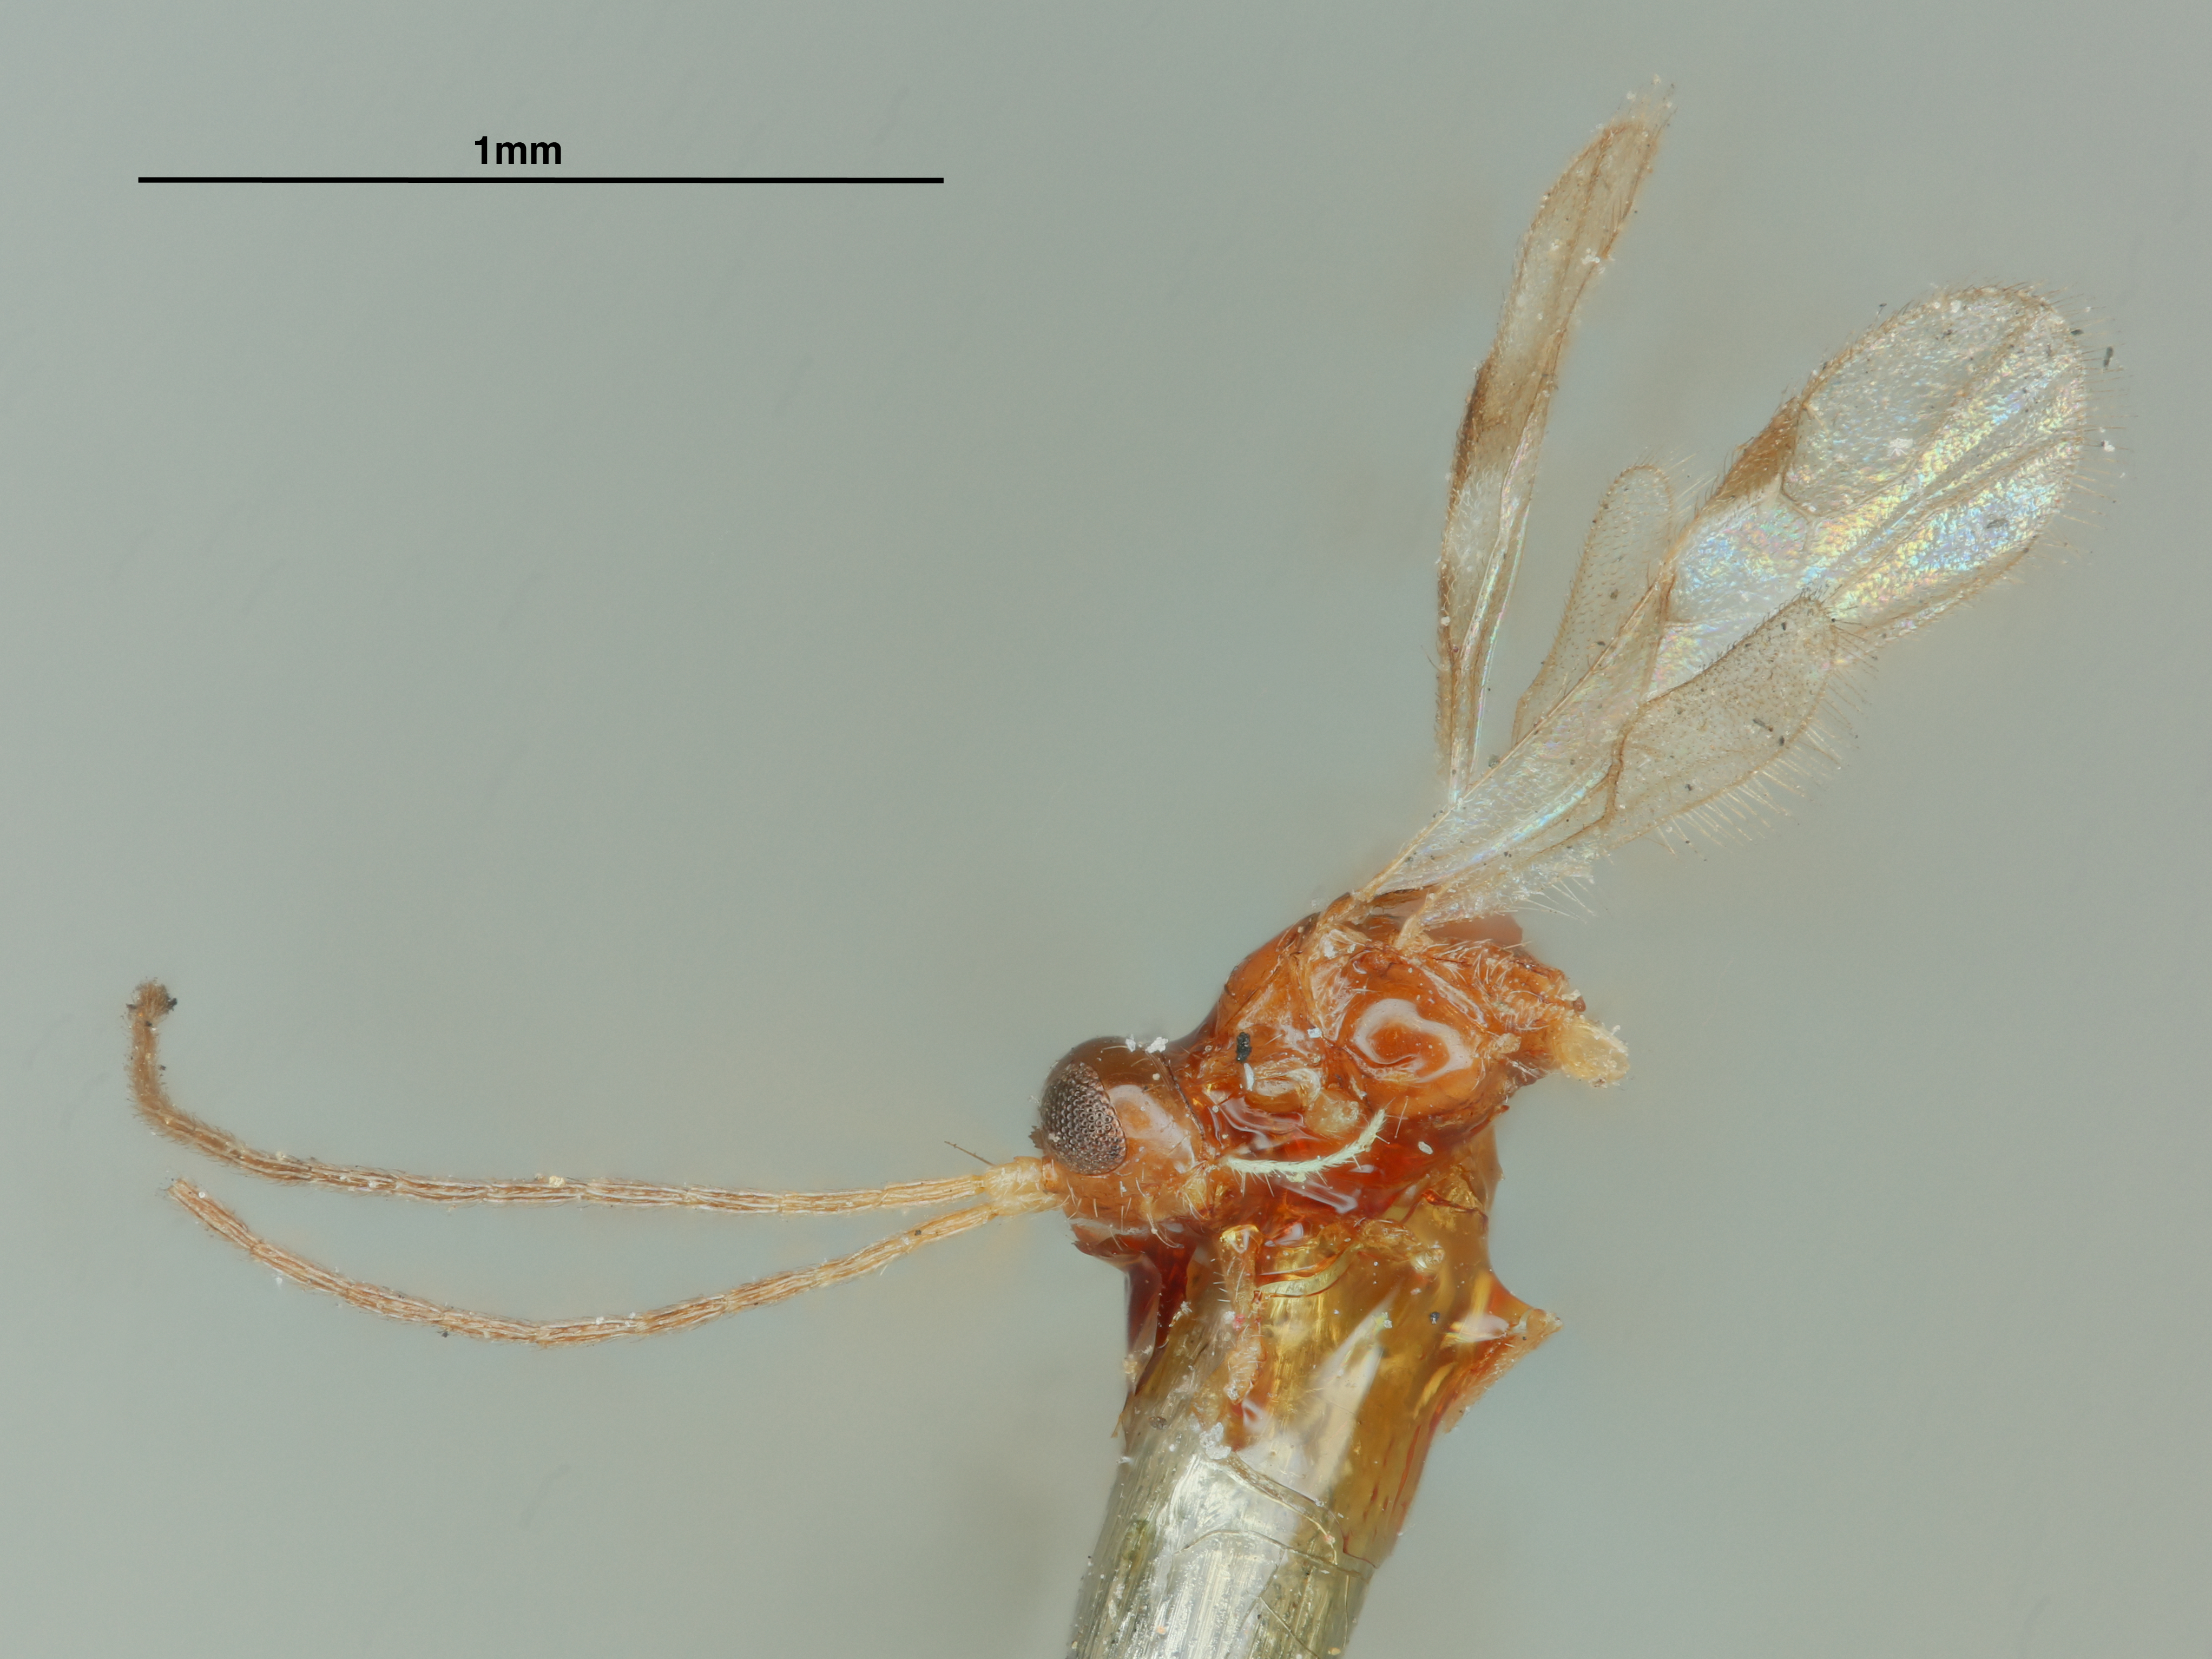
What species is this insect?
Dimeris maculipennis
